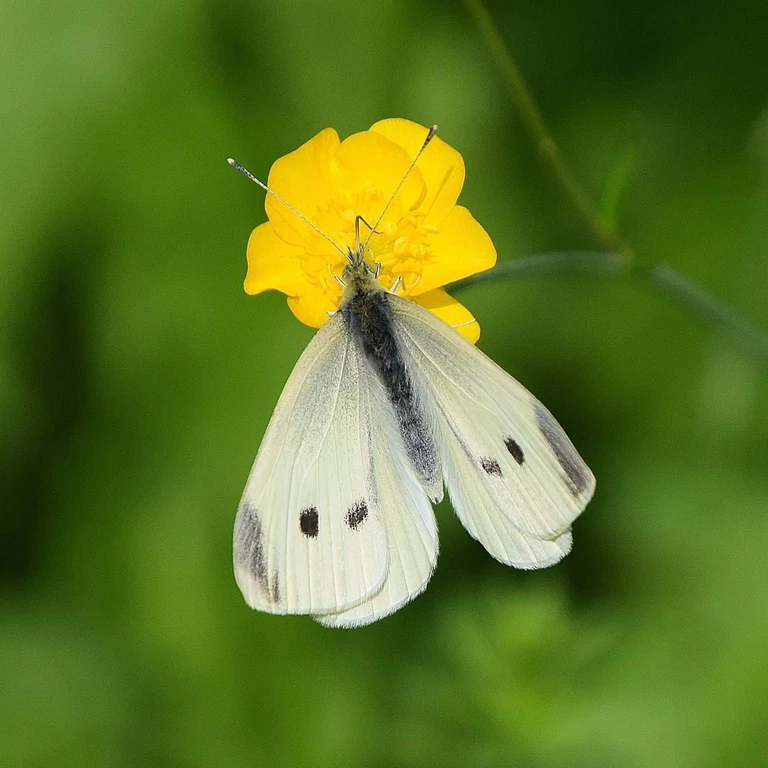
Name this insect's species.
Pieris rapae
